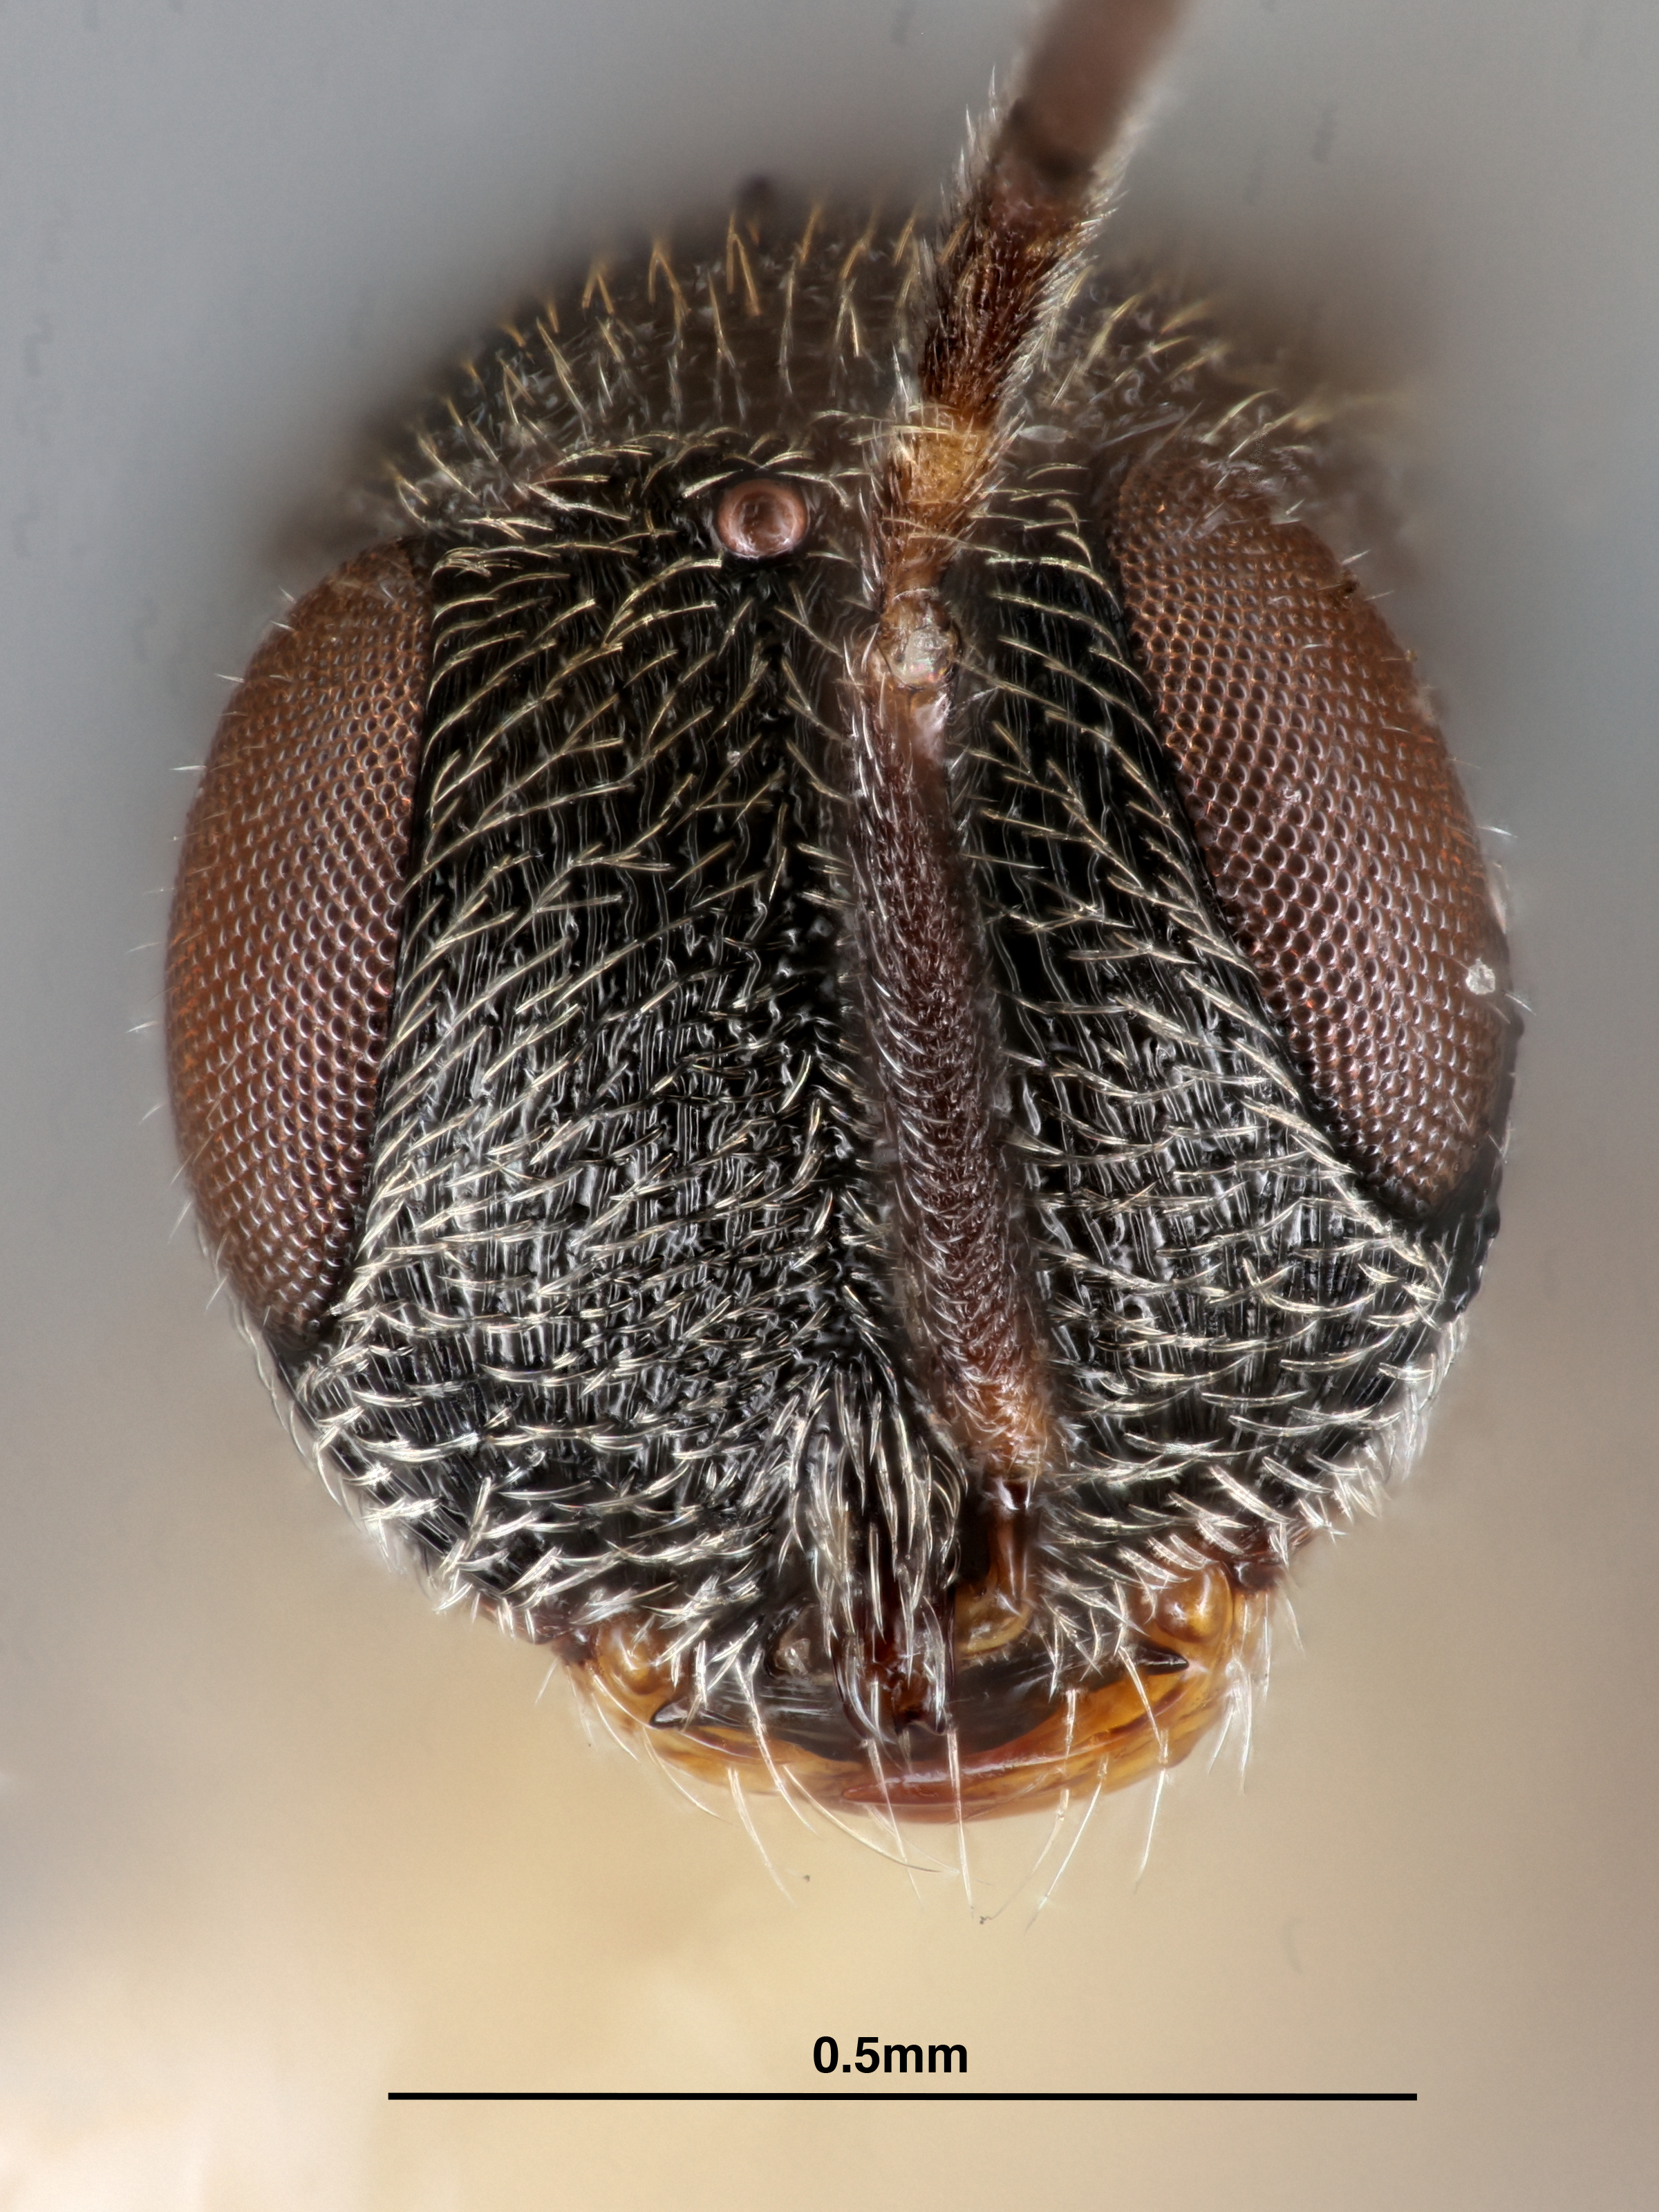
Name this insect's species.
Trimorus fasciatus
